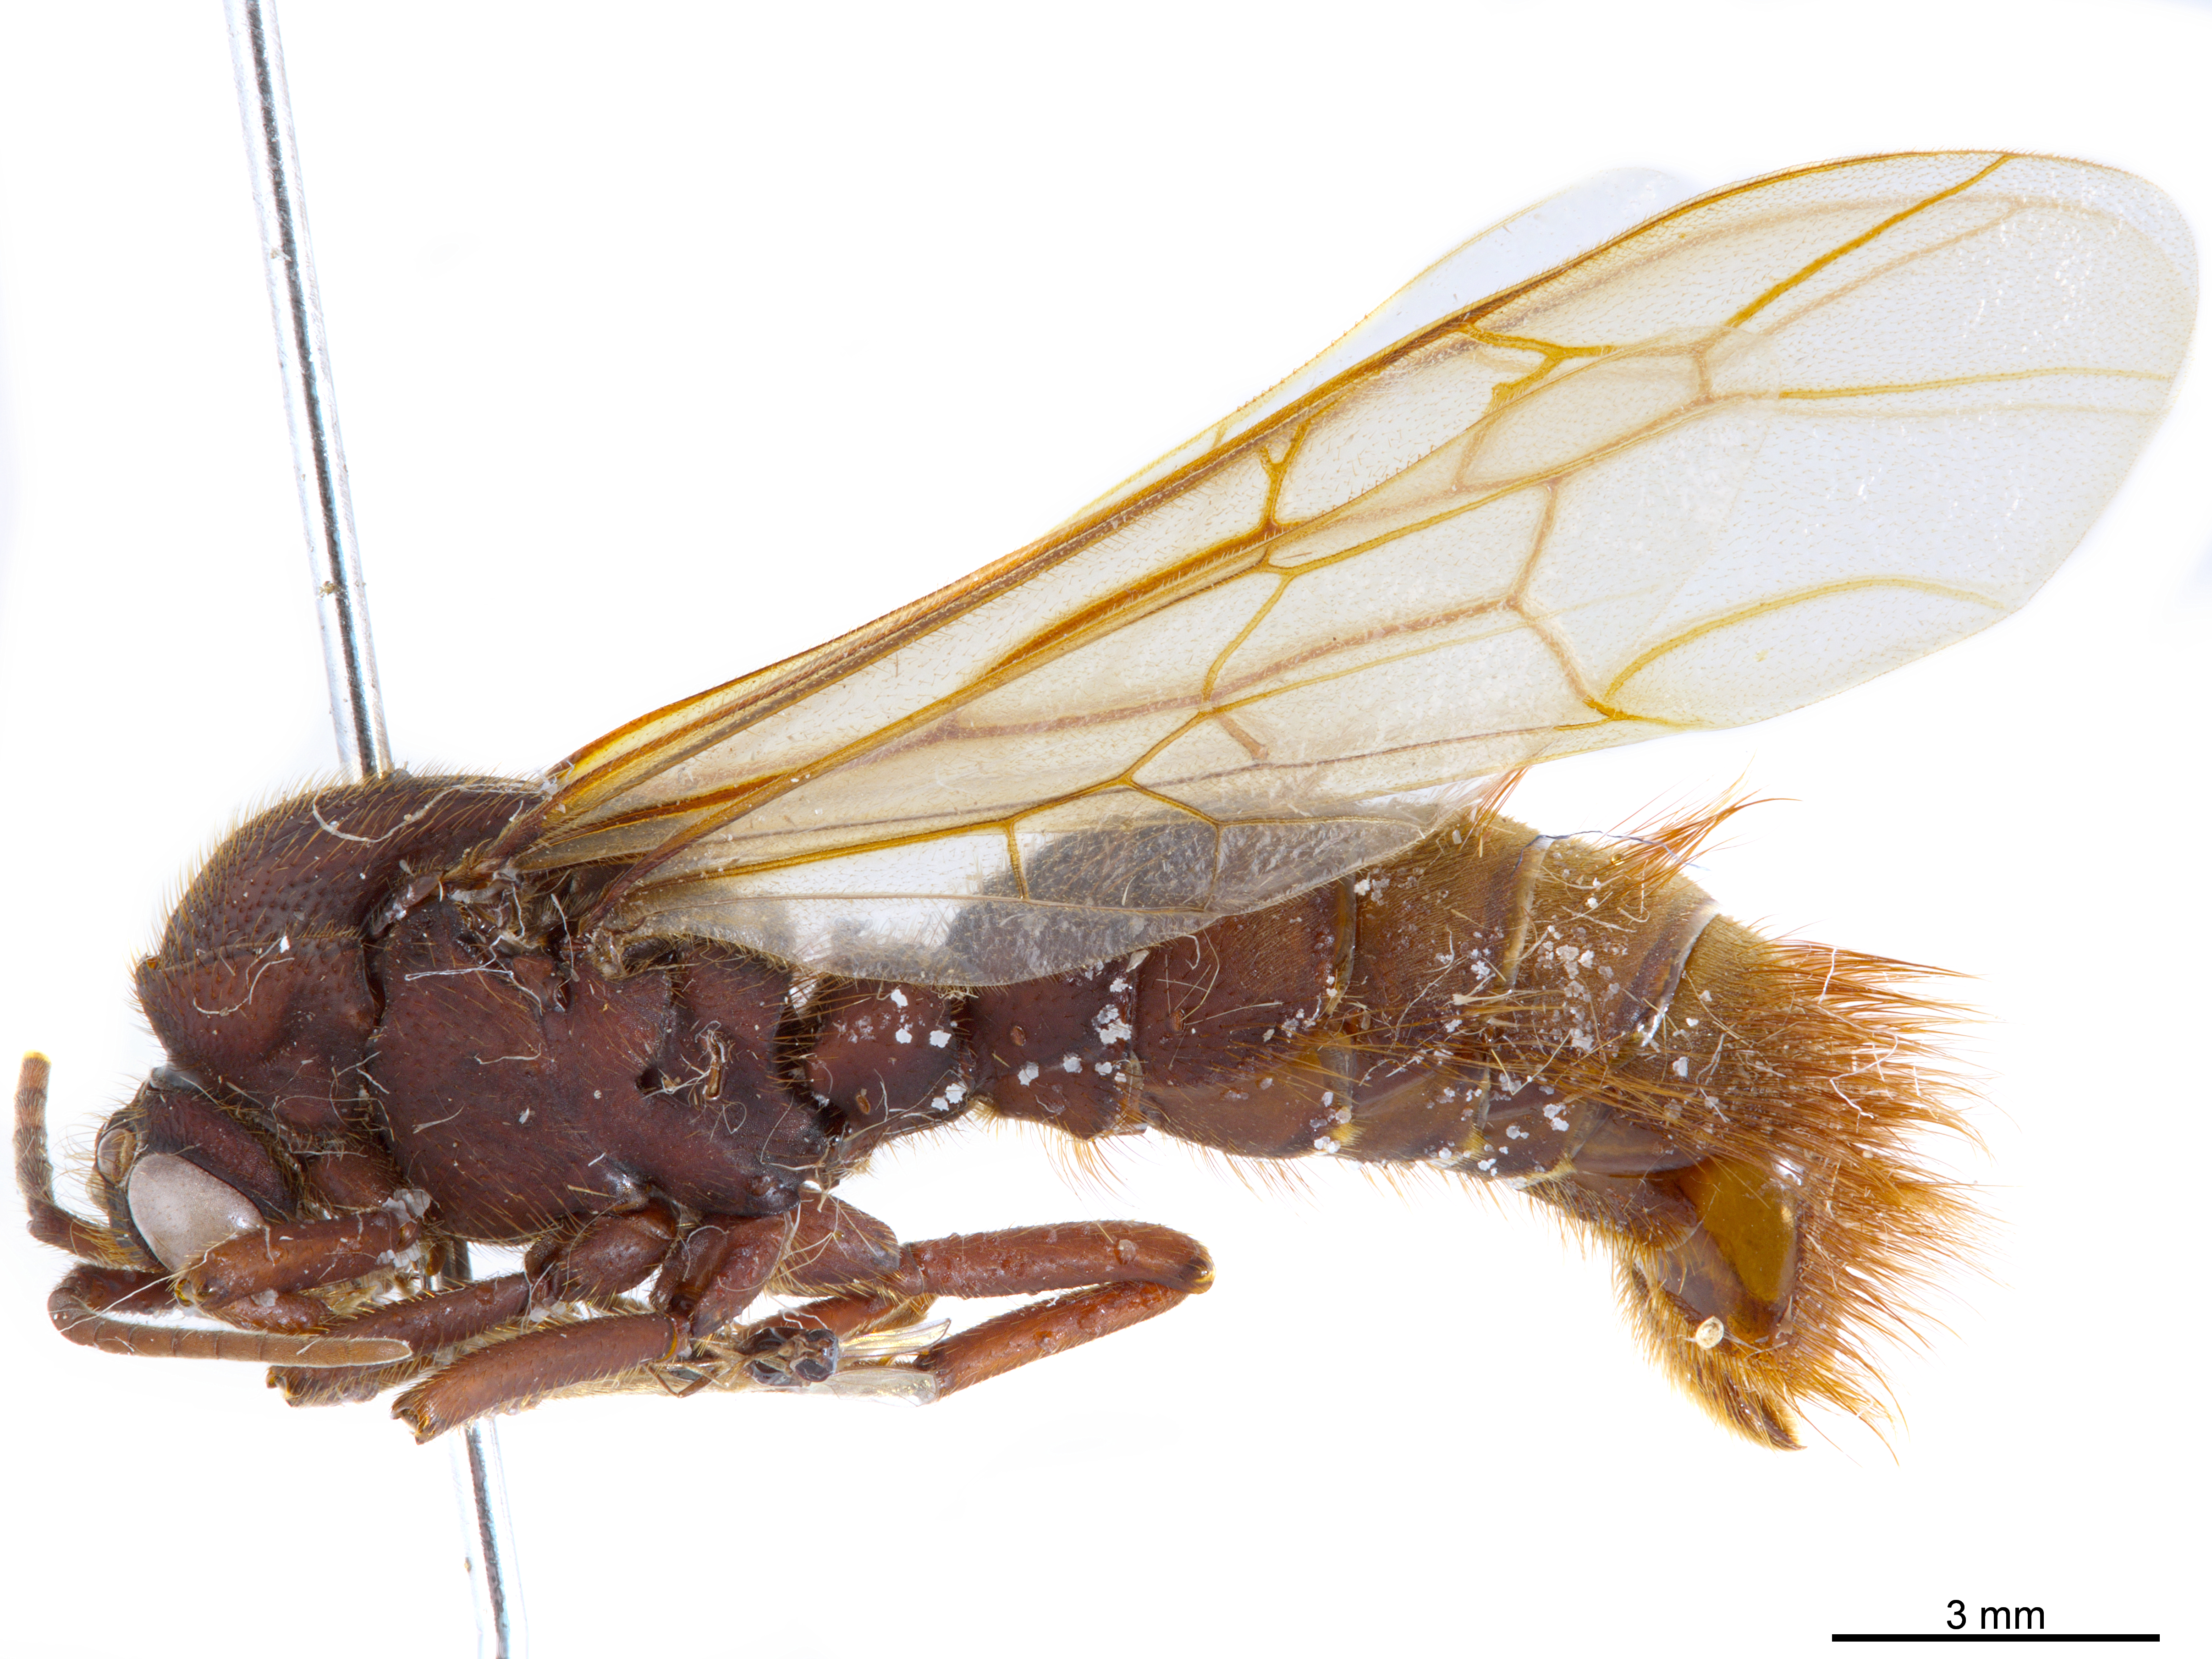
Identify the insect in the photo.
Nomamyrmex esenbeckii
